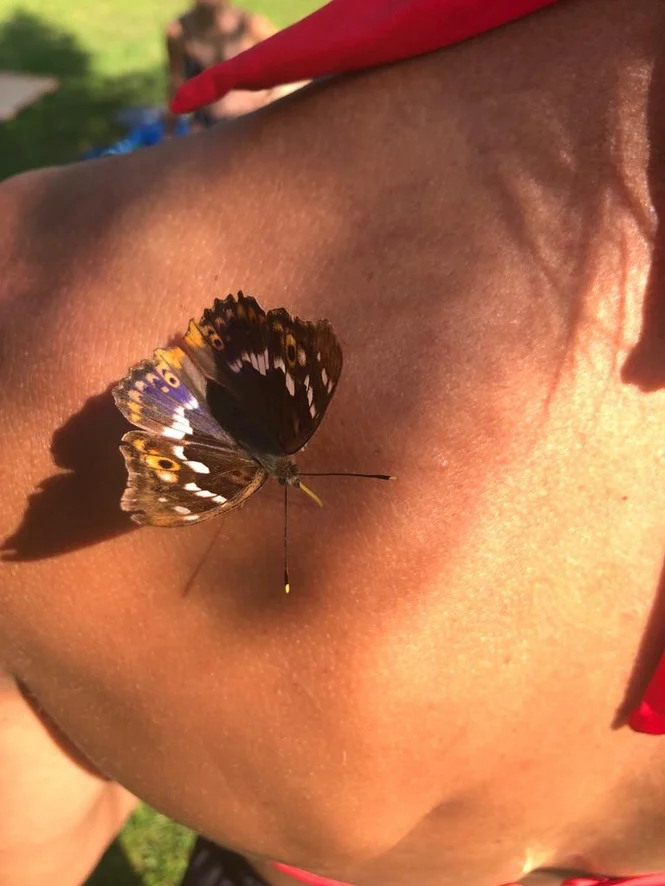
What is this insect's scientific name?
Apatura ilia
